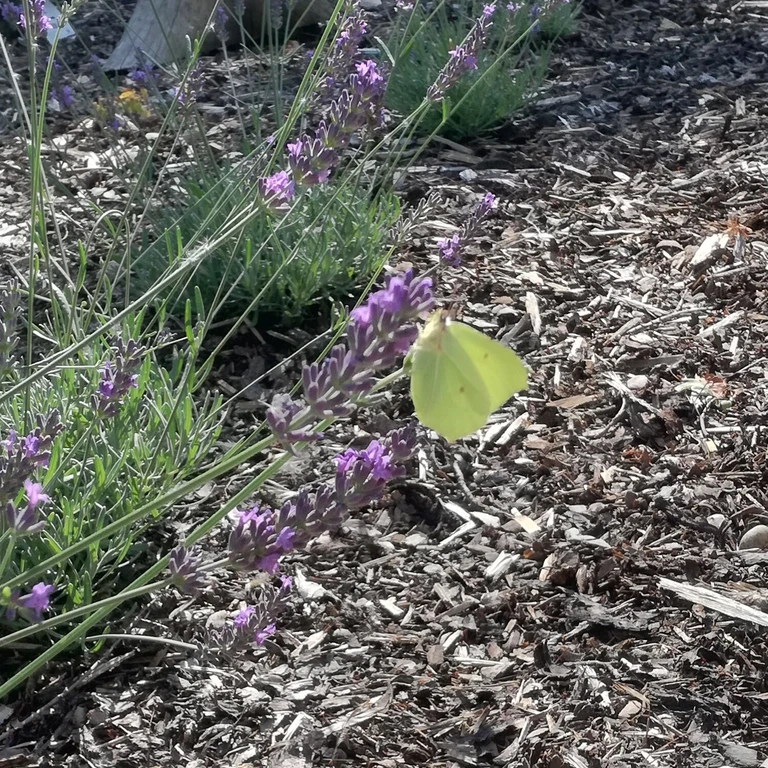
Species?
Gonepteryx rhamni
